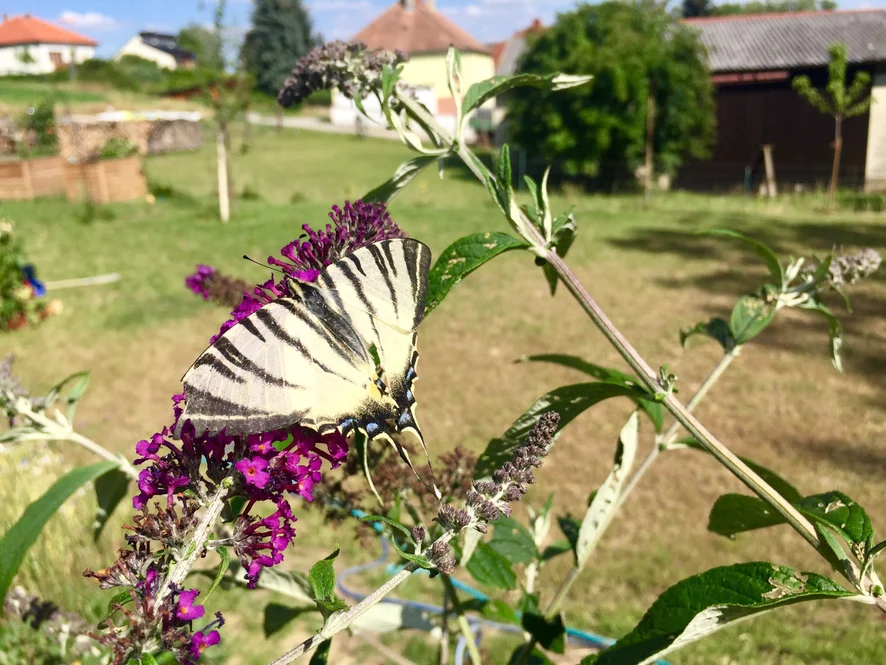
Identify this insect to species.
Iphiclides podalirius
